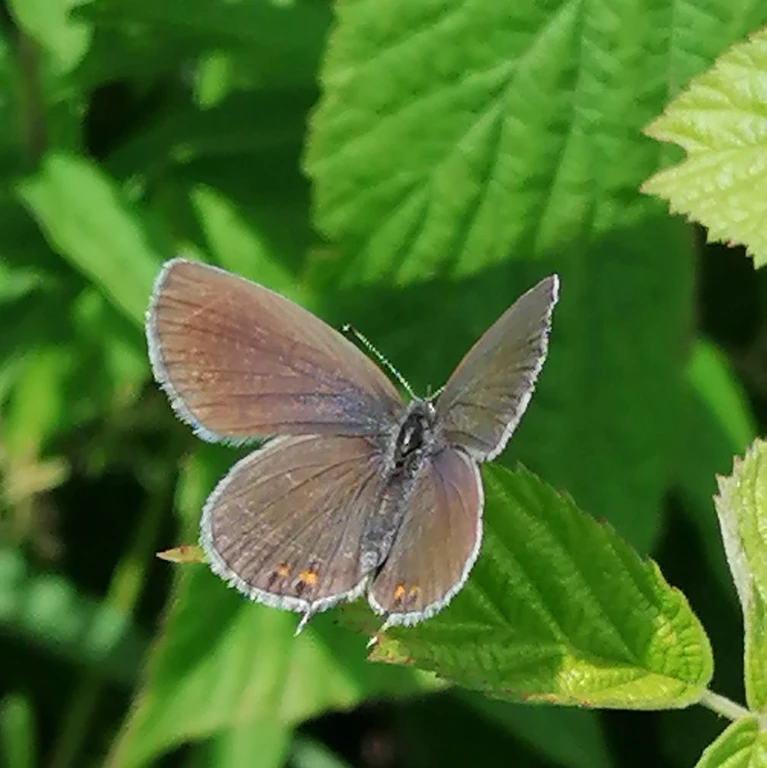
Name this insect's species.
Cupido argiades (also Elkalyce argiades)
